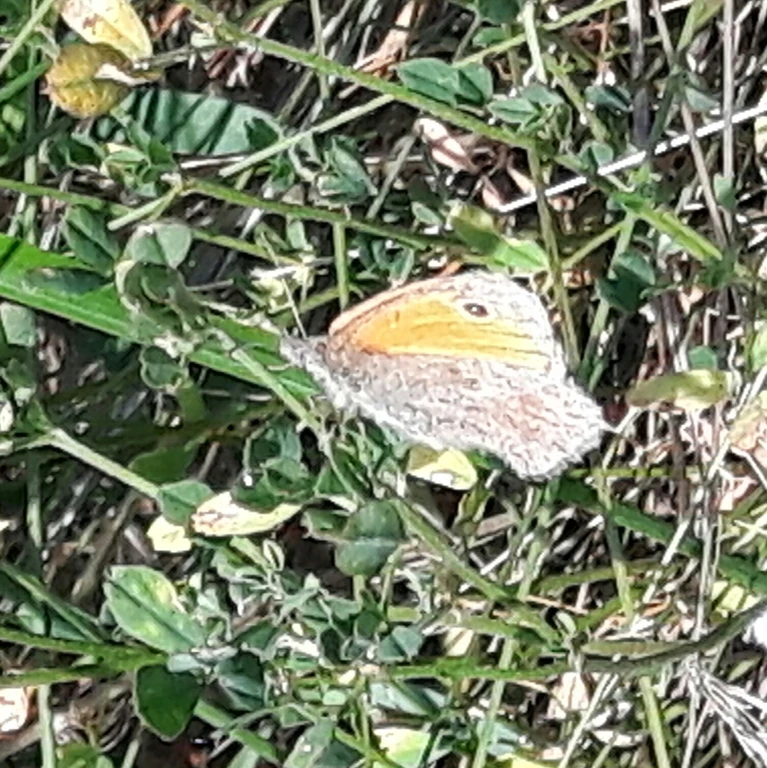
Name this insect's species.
Coenonympha pamphilus
